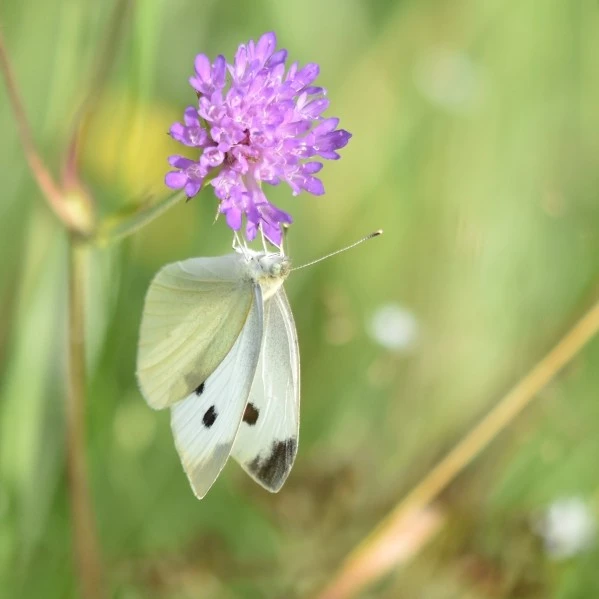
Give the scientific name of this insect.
Pieris rapae
